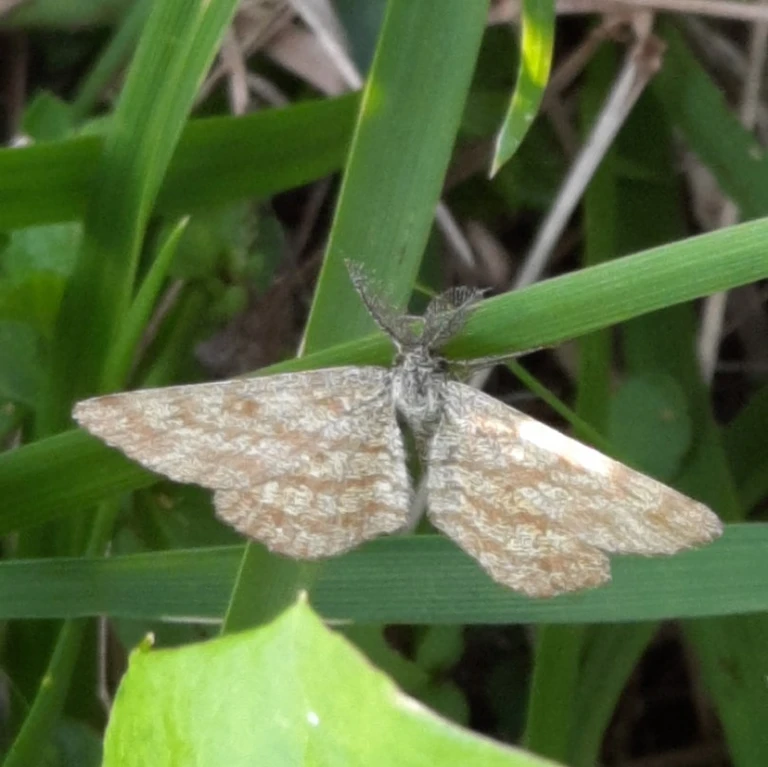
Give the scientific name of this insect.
Ematurga atomaria
